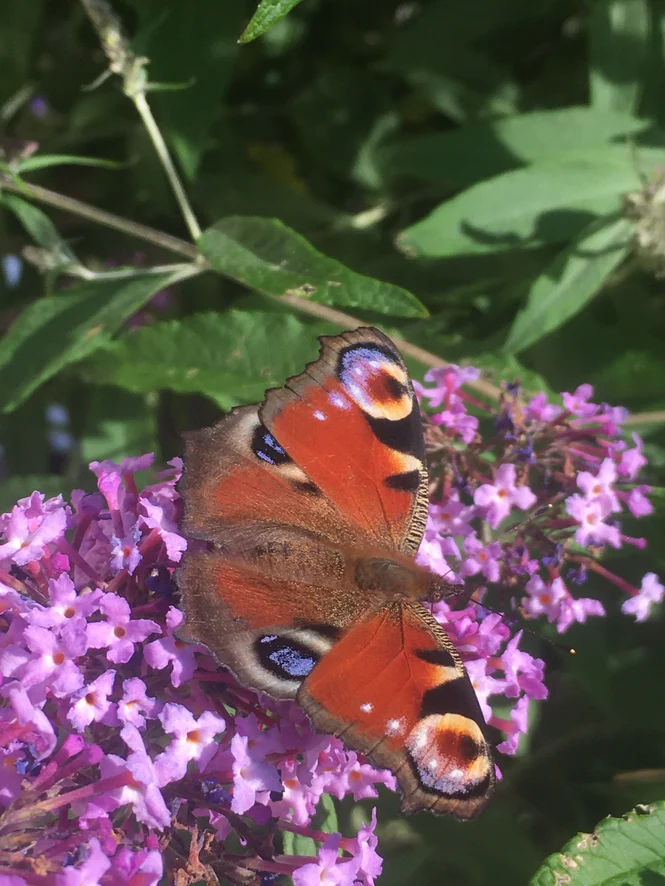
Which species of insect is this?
Aglais io
